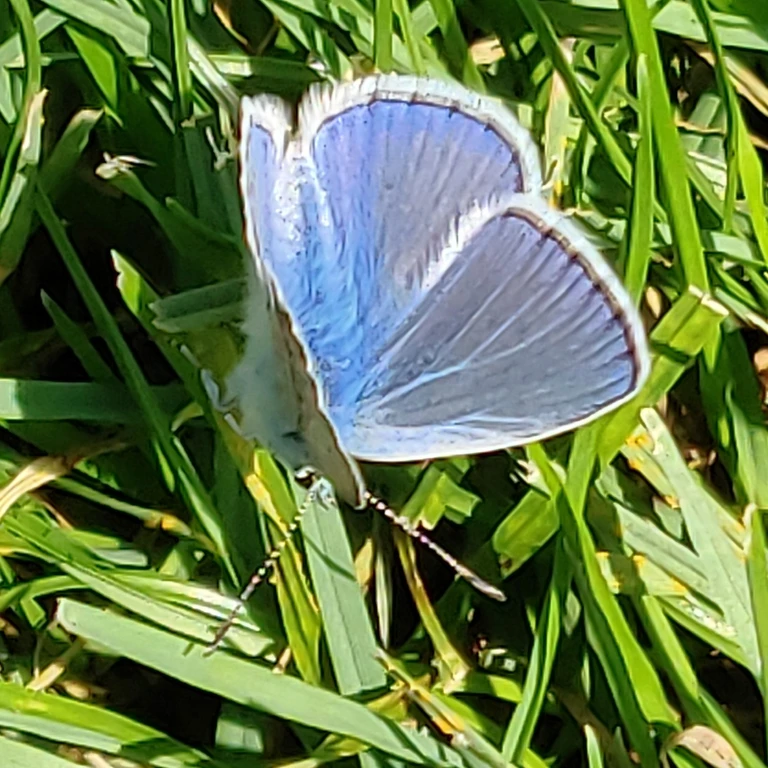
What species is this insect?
Polyommatus icarus
